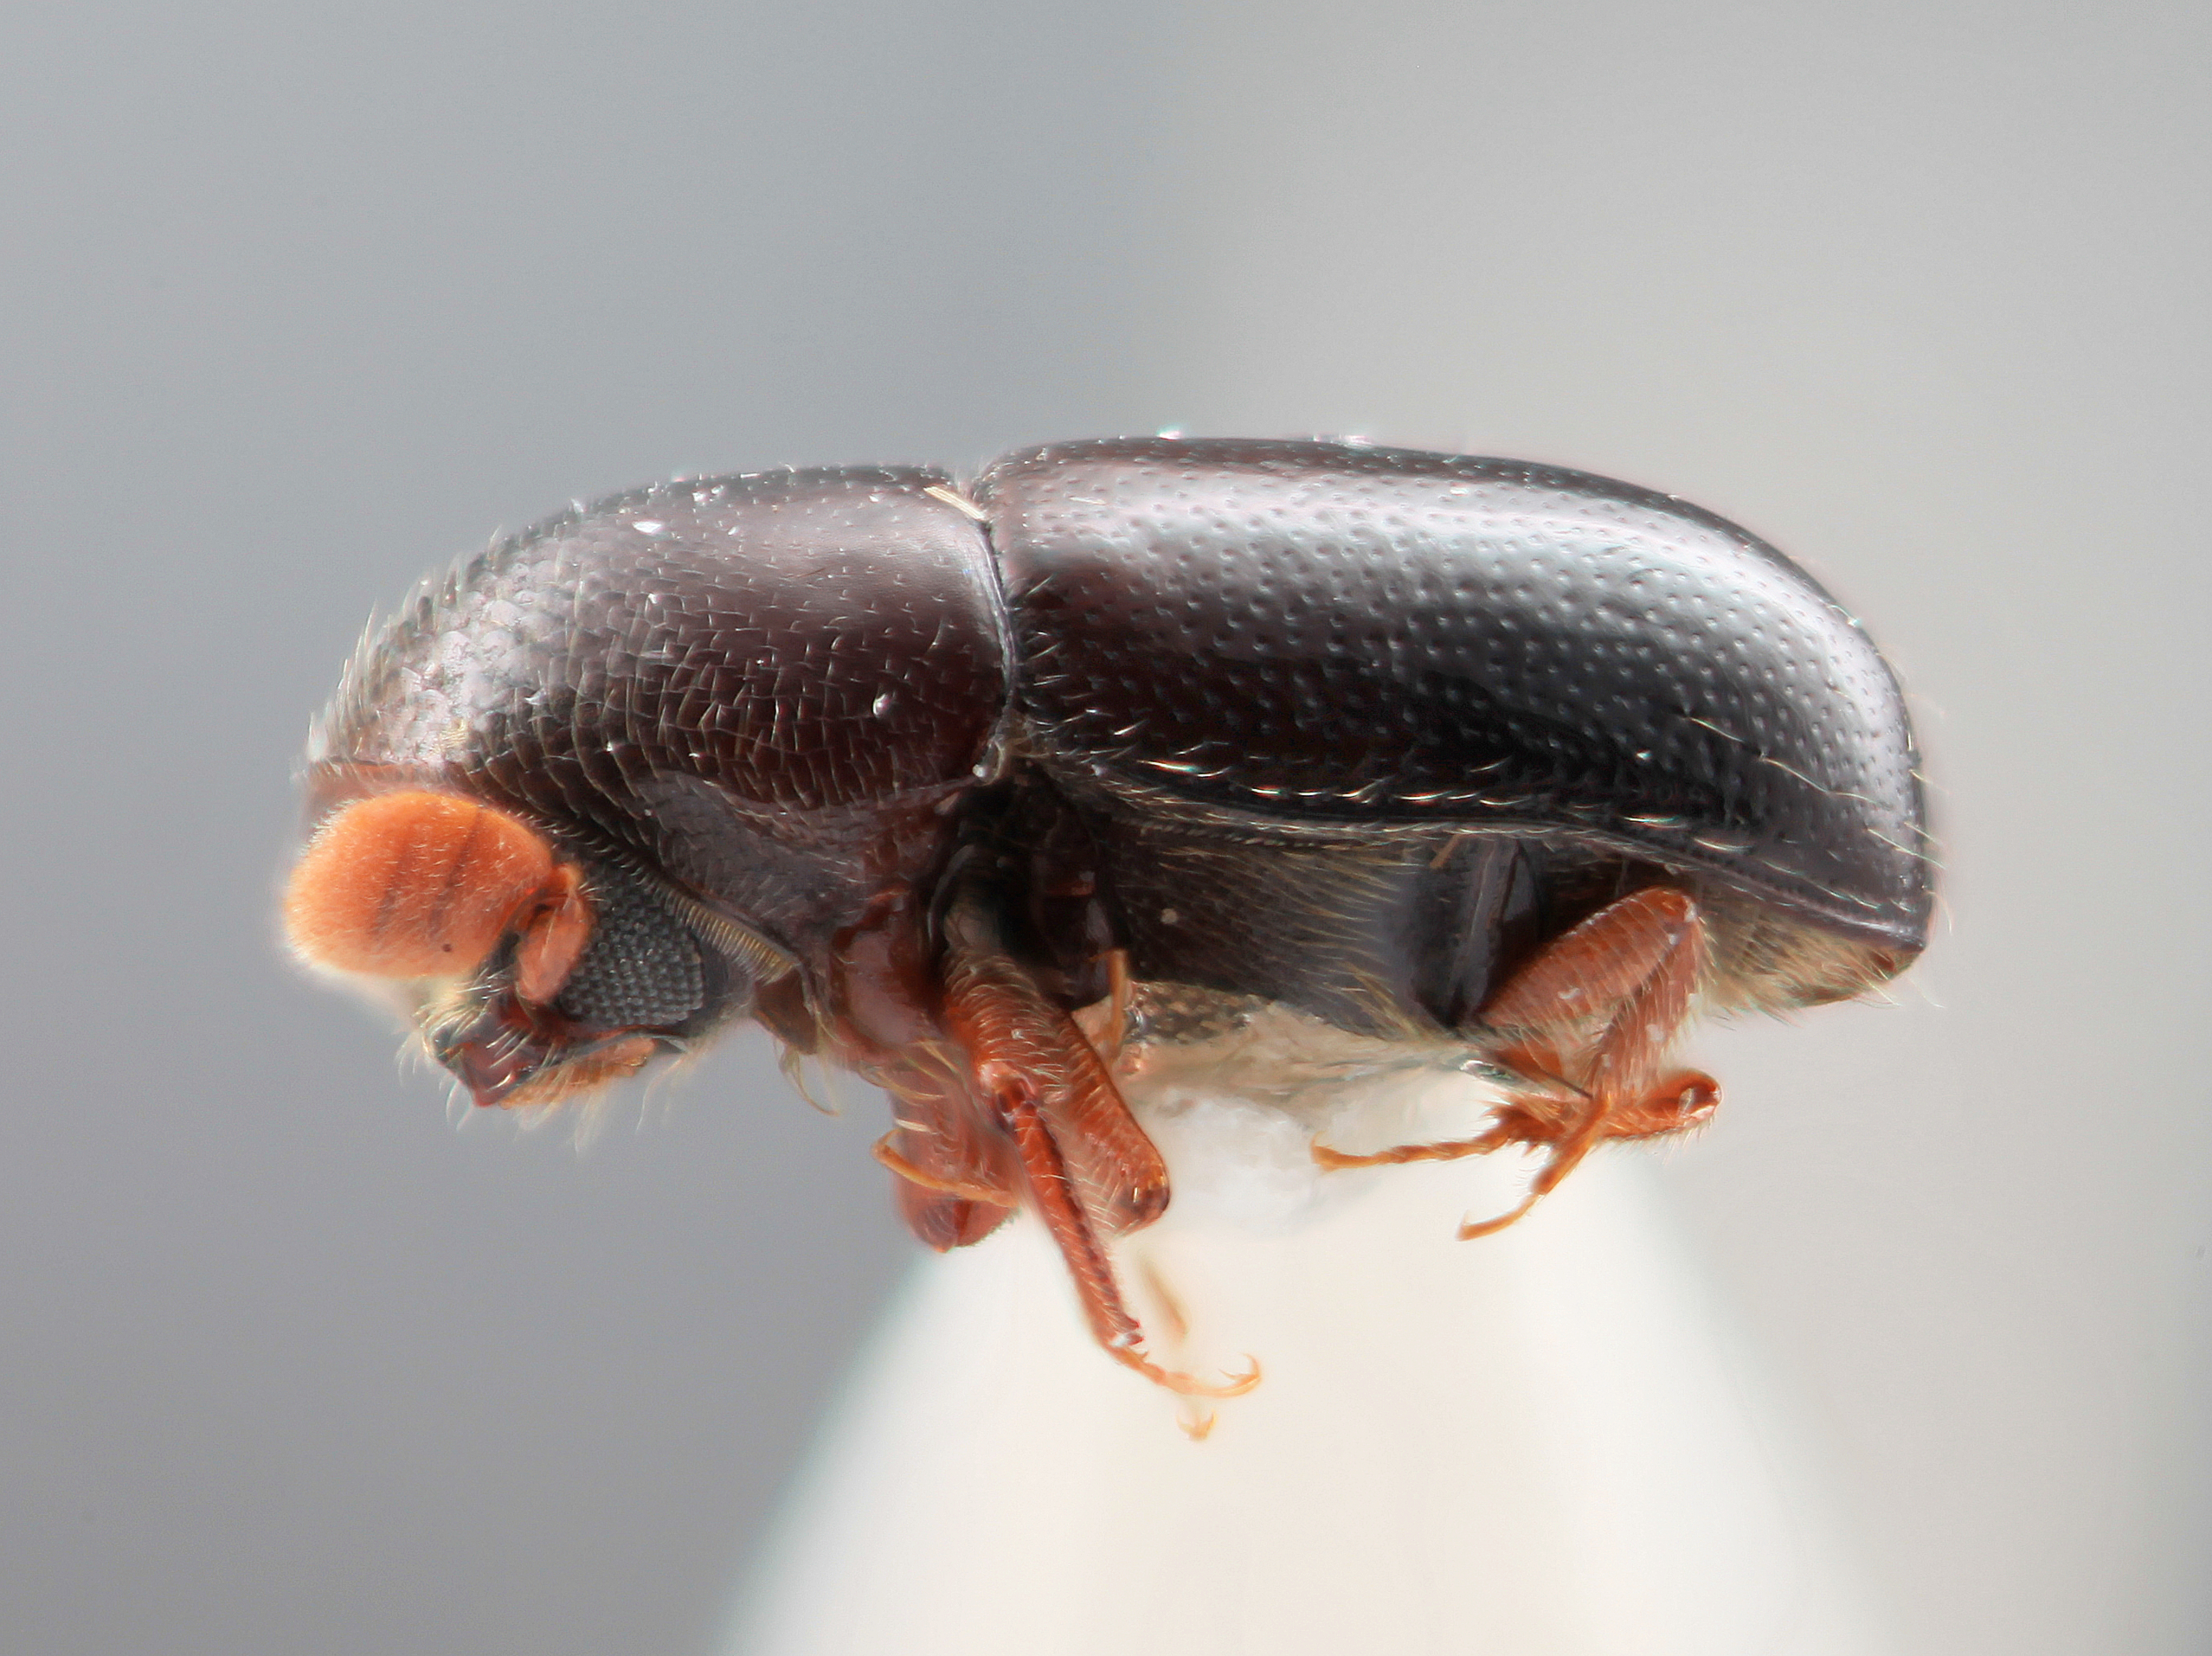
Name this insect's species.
Corthylus confusus
